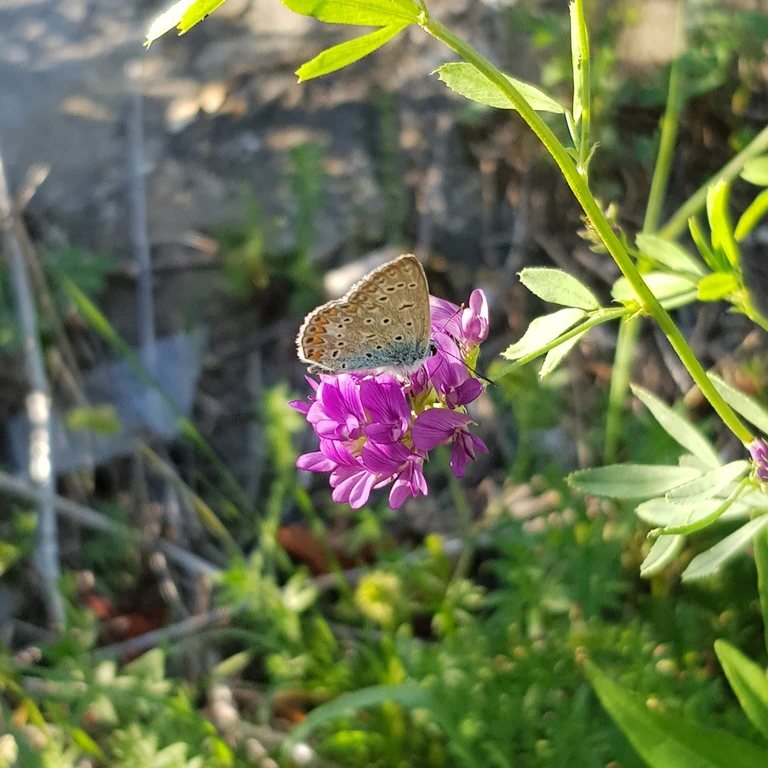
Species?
Polyommatus icarus
